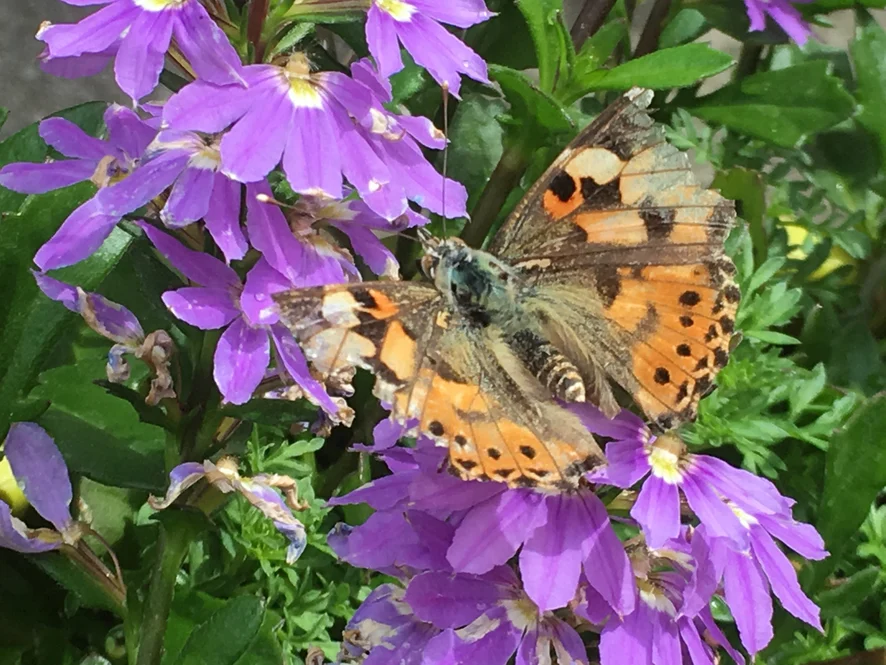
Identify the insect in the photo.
Vanessa cardui
